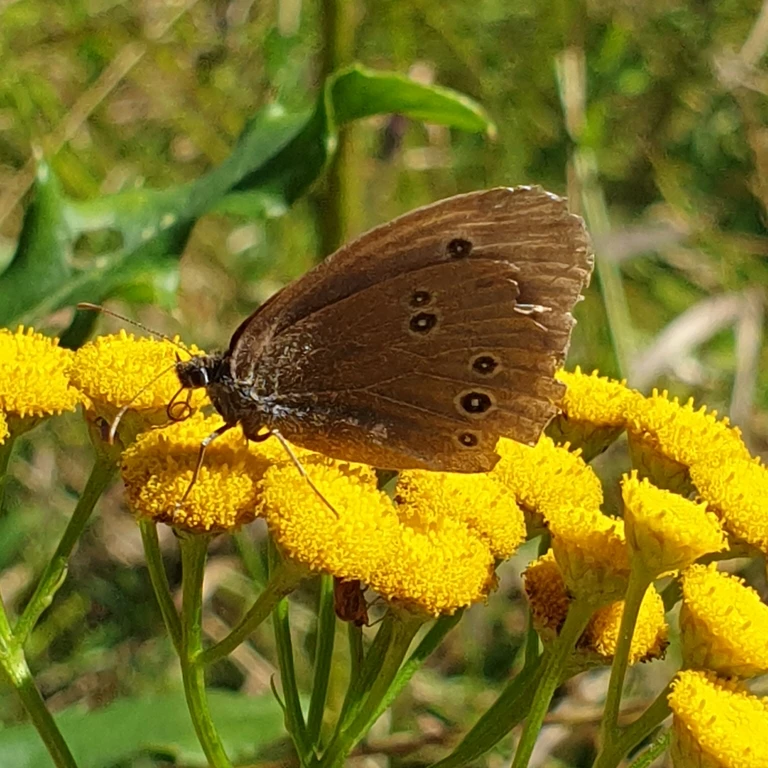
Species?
Aphantopus hyperantus
